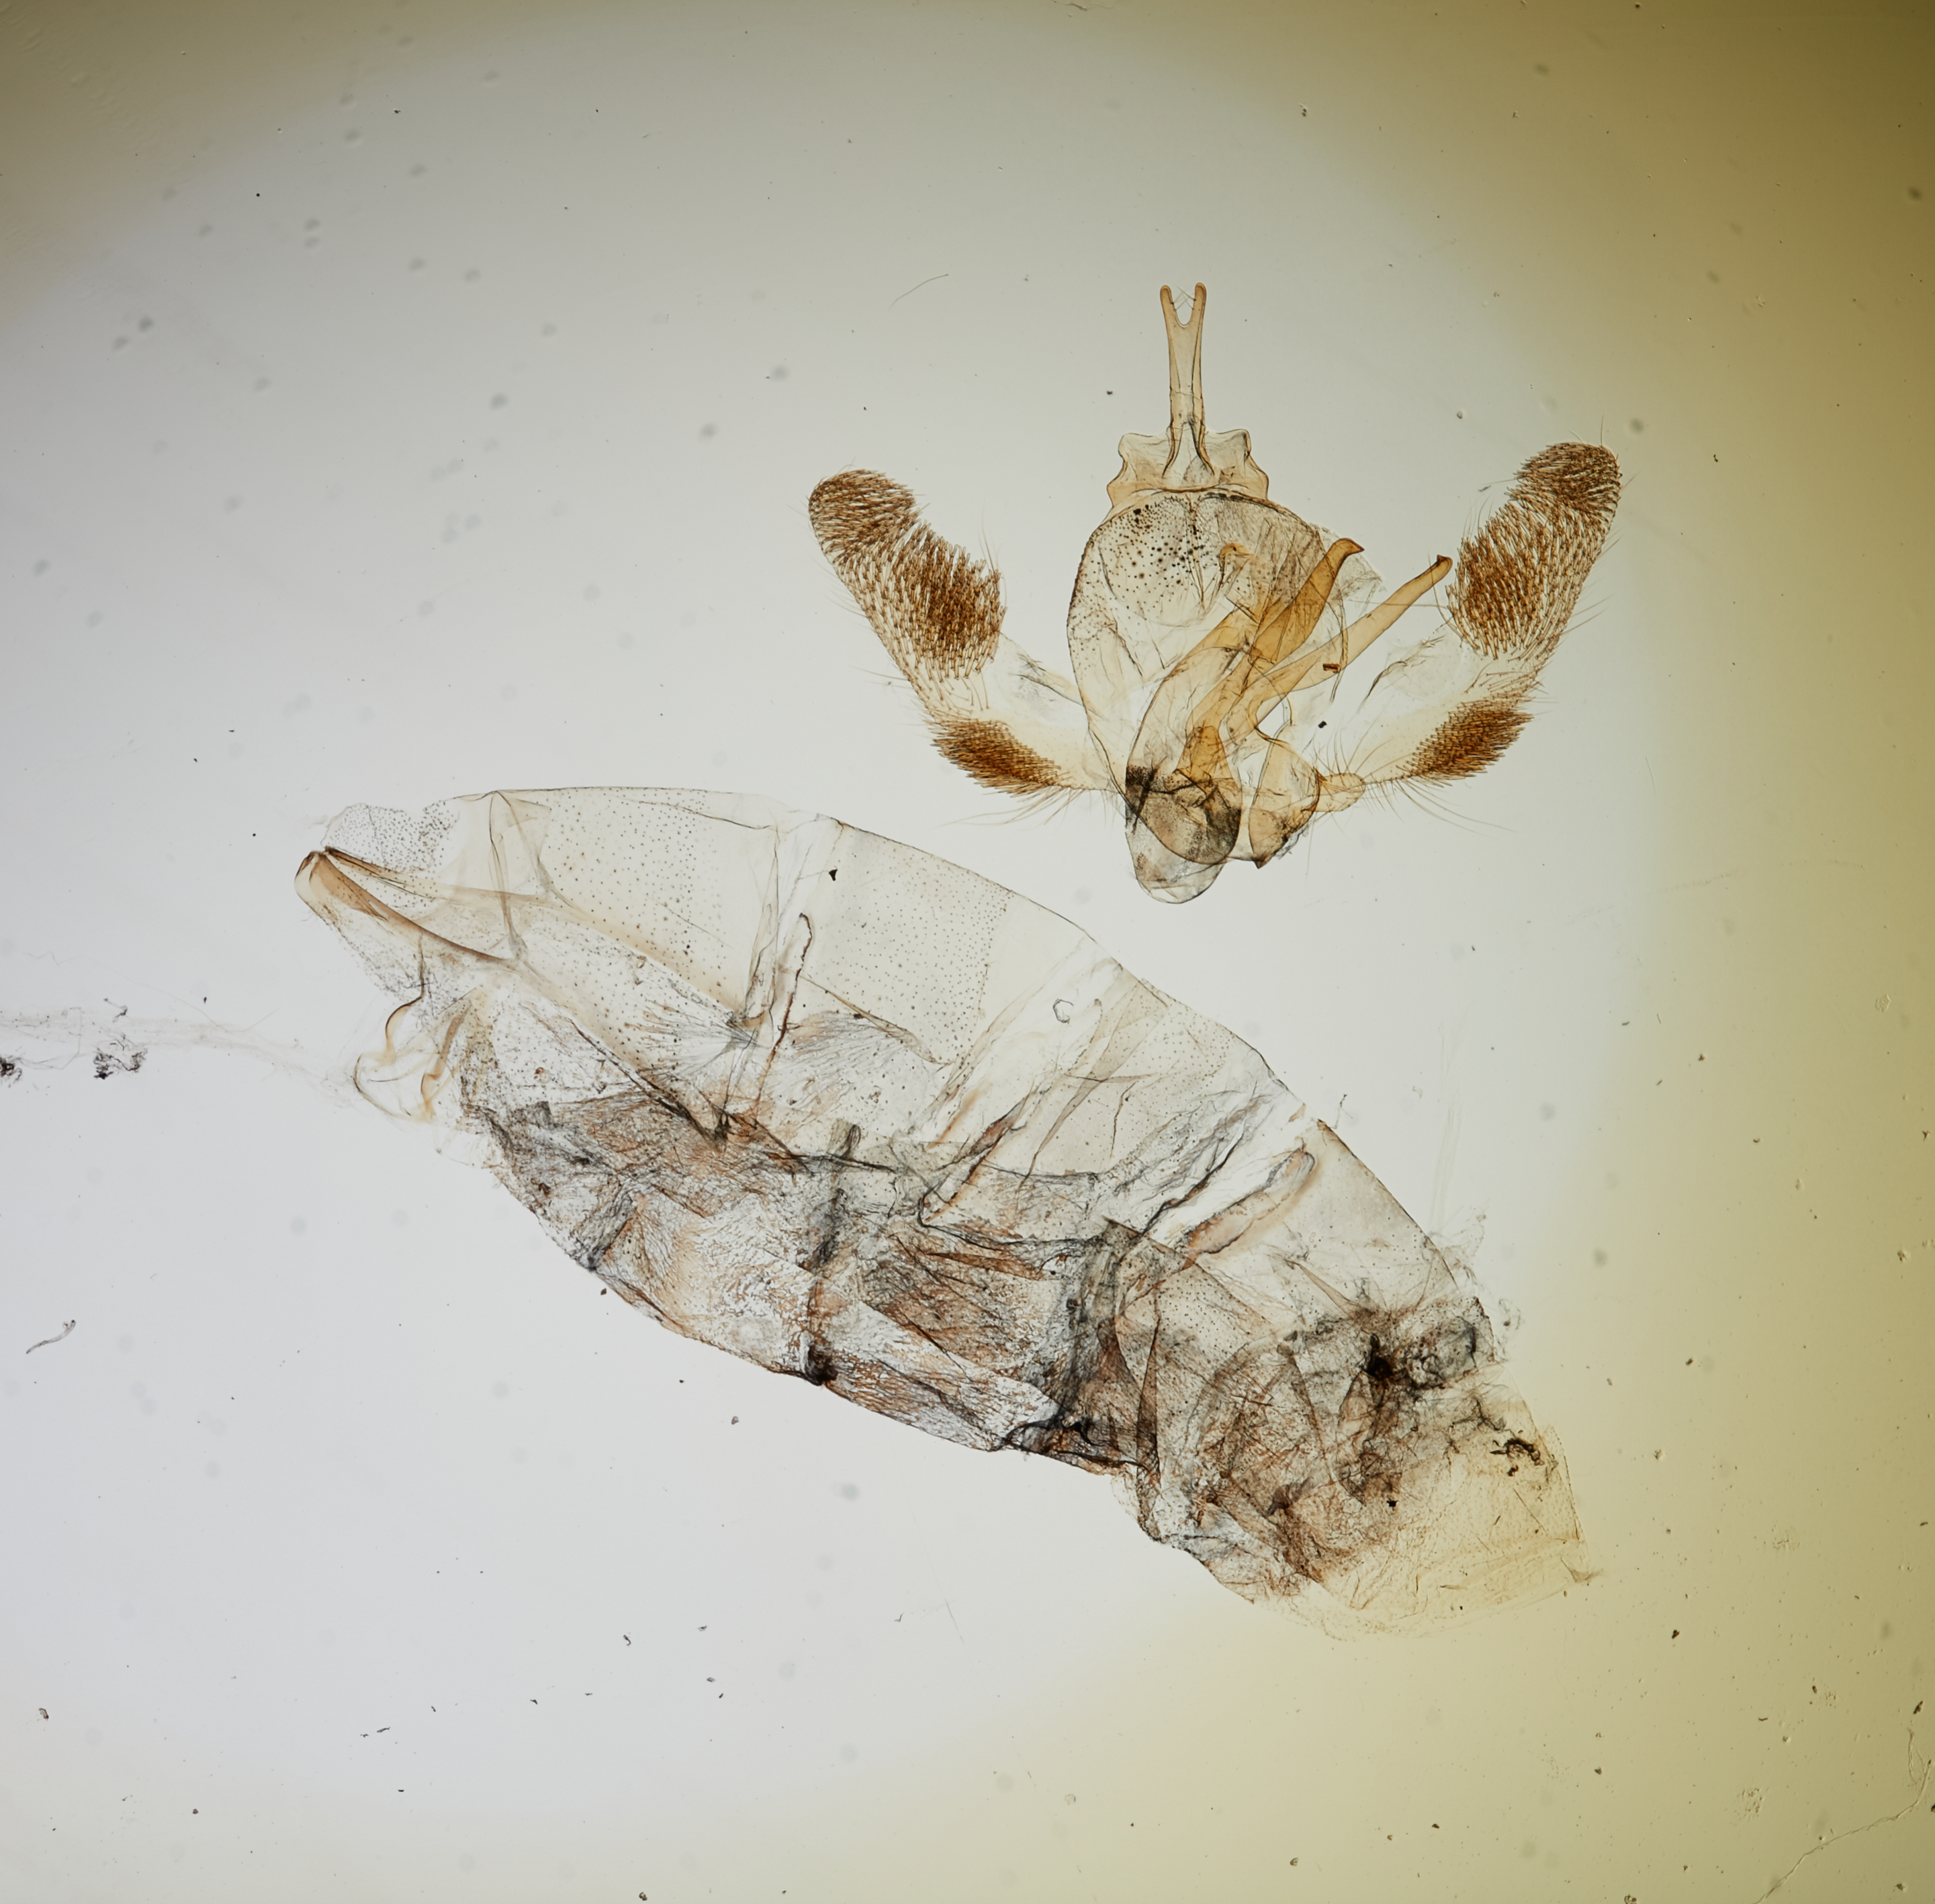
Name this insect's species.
Gonioterma impressella (also Stenoma impressella)
